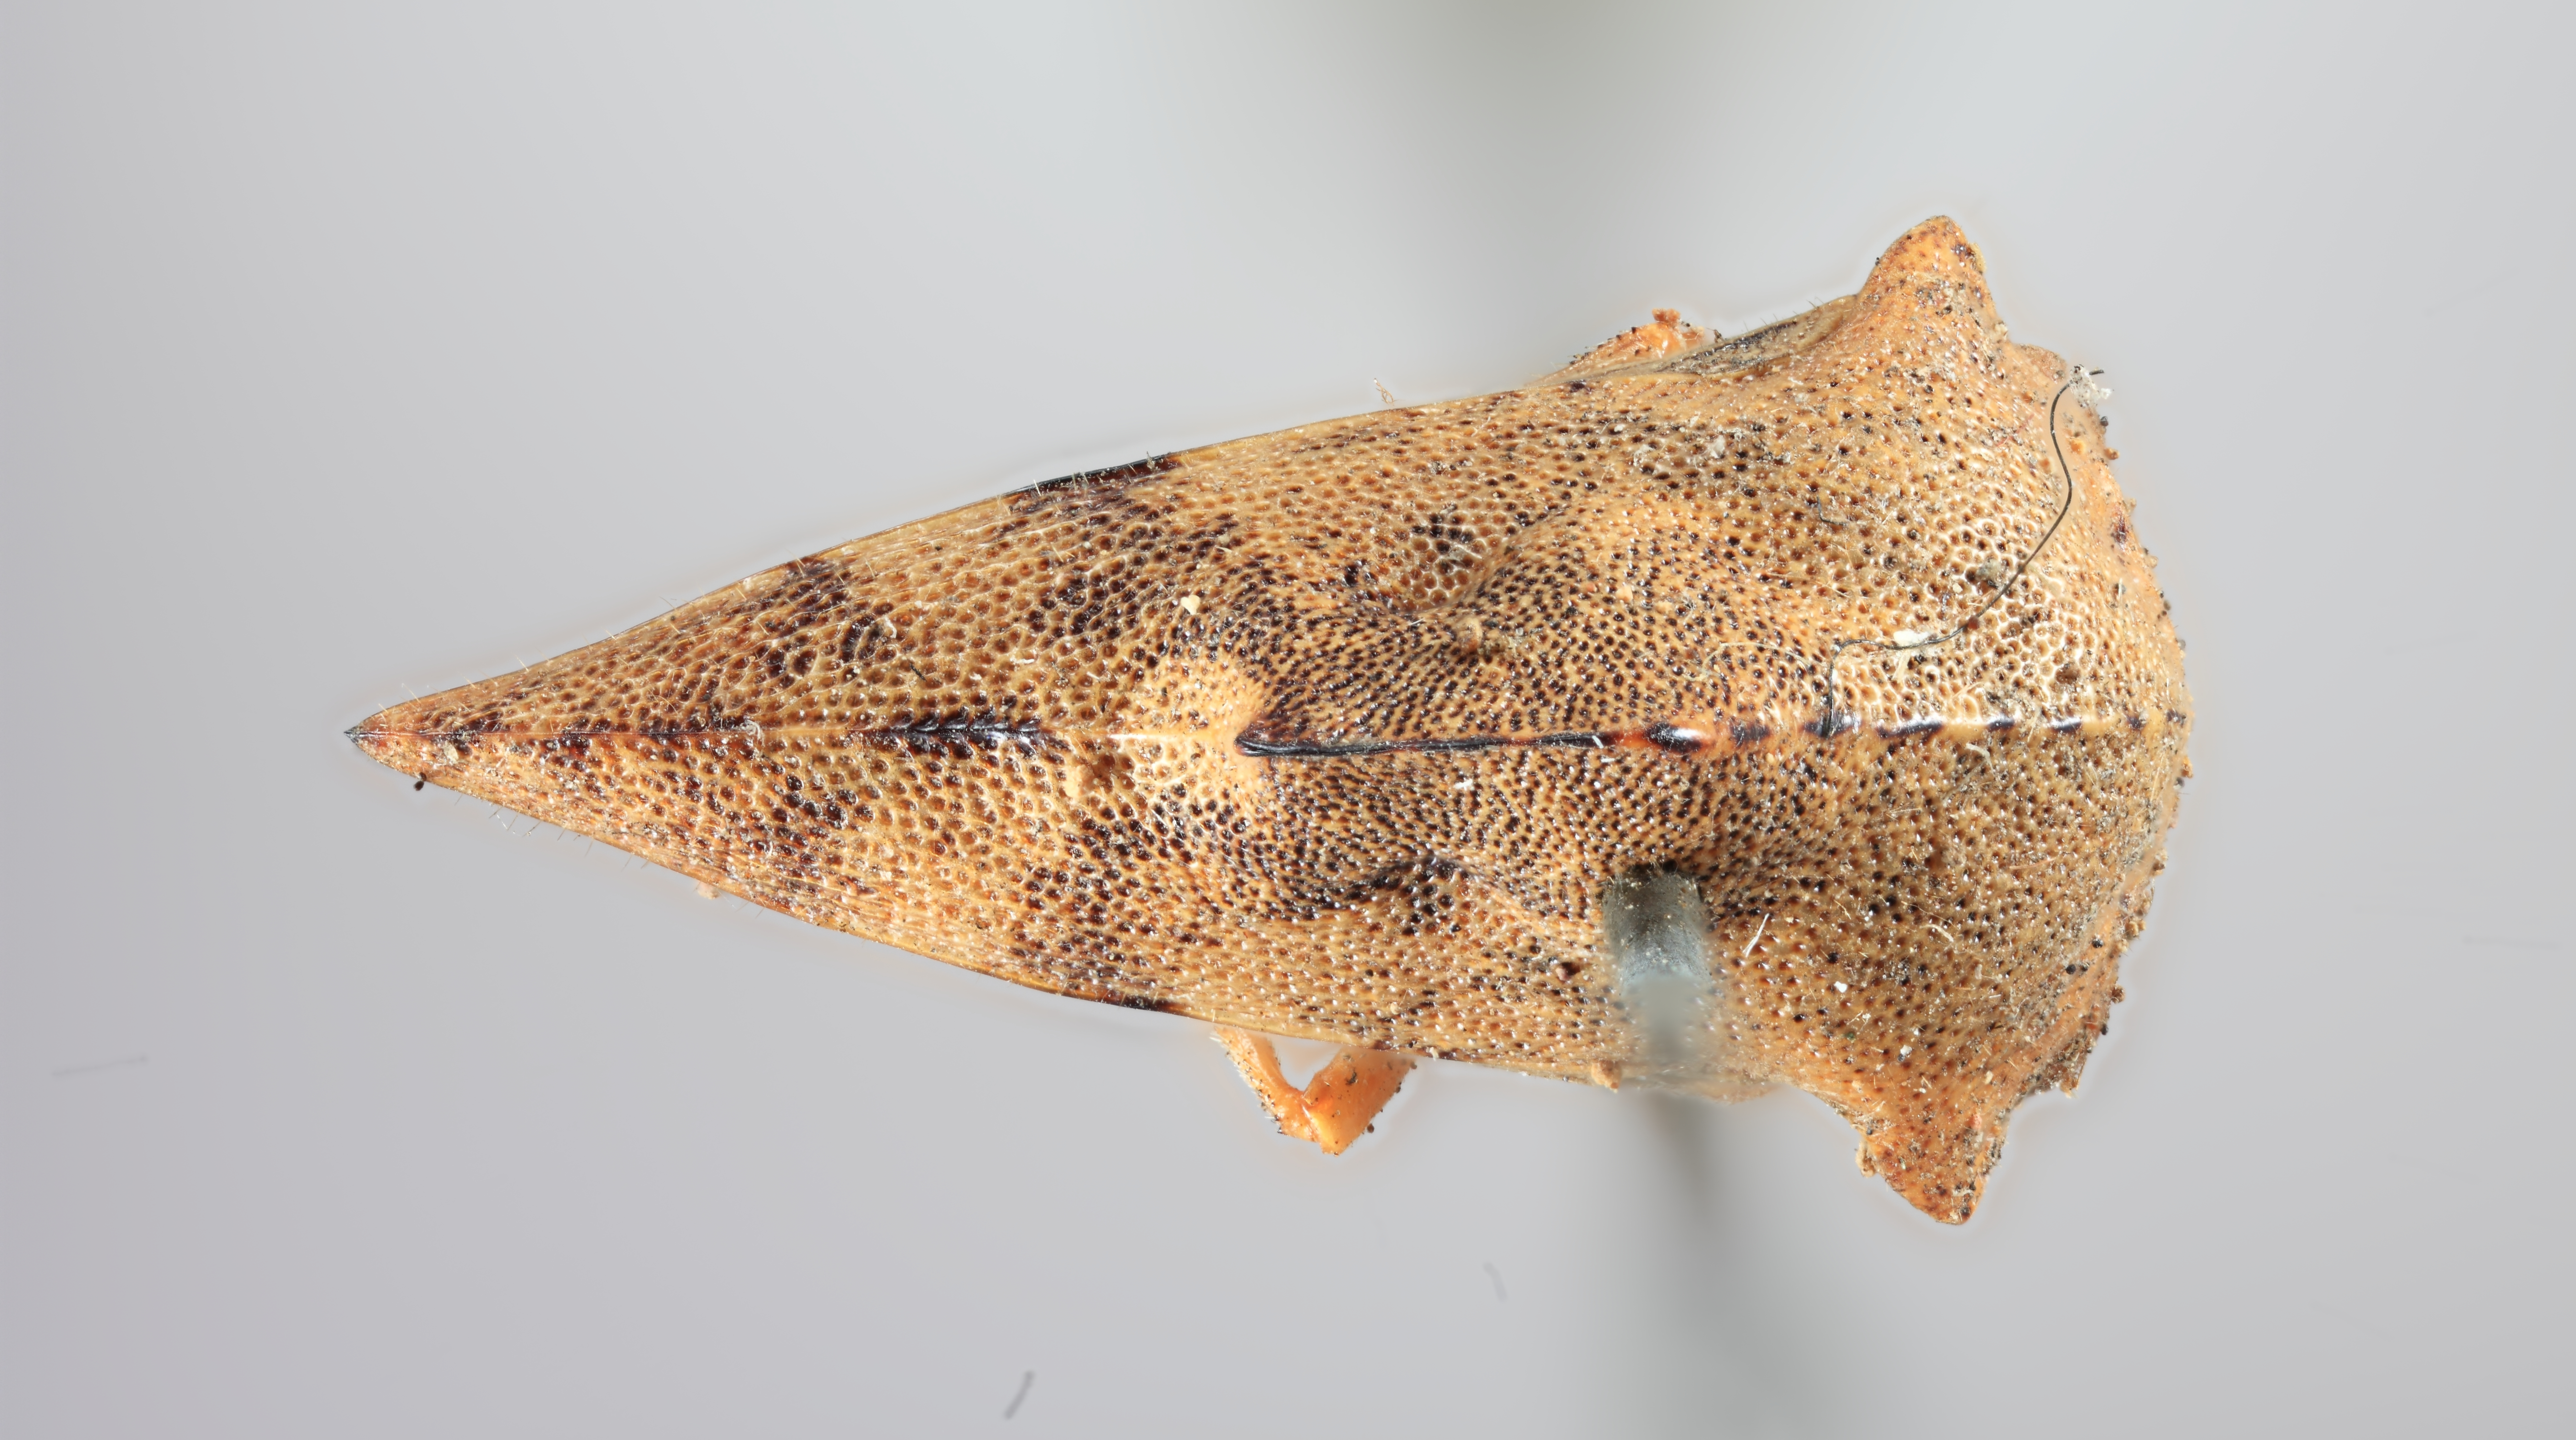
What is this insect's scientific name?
Telamona spreta
